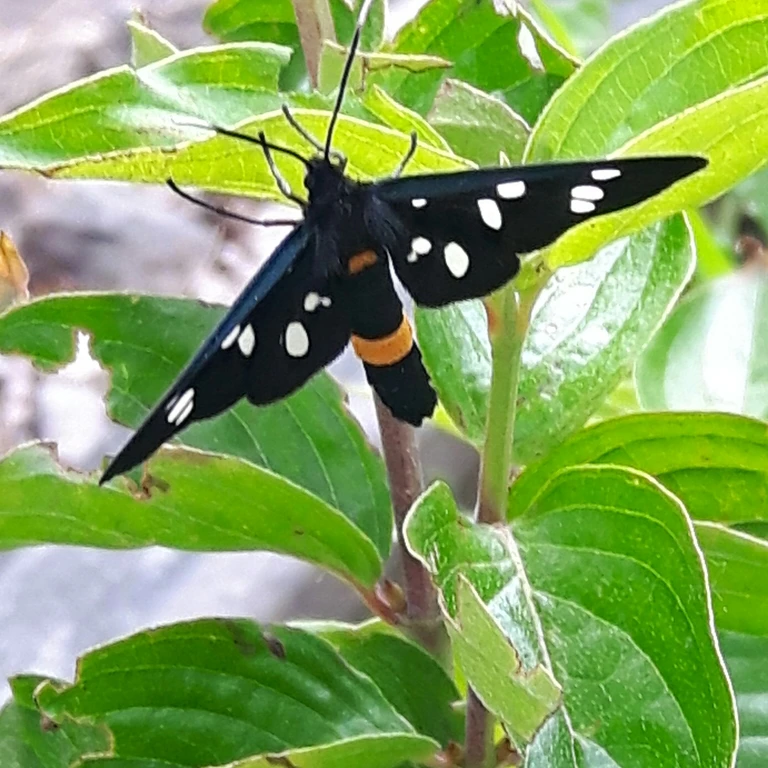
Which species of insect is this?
Amata phegea
